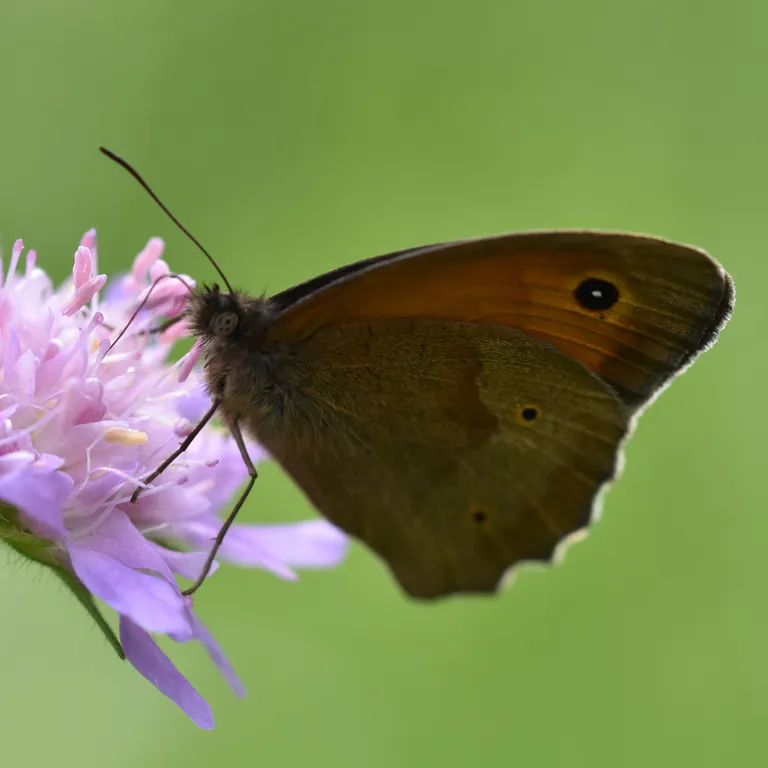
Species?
Maniola jurtina
